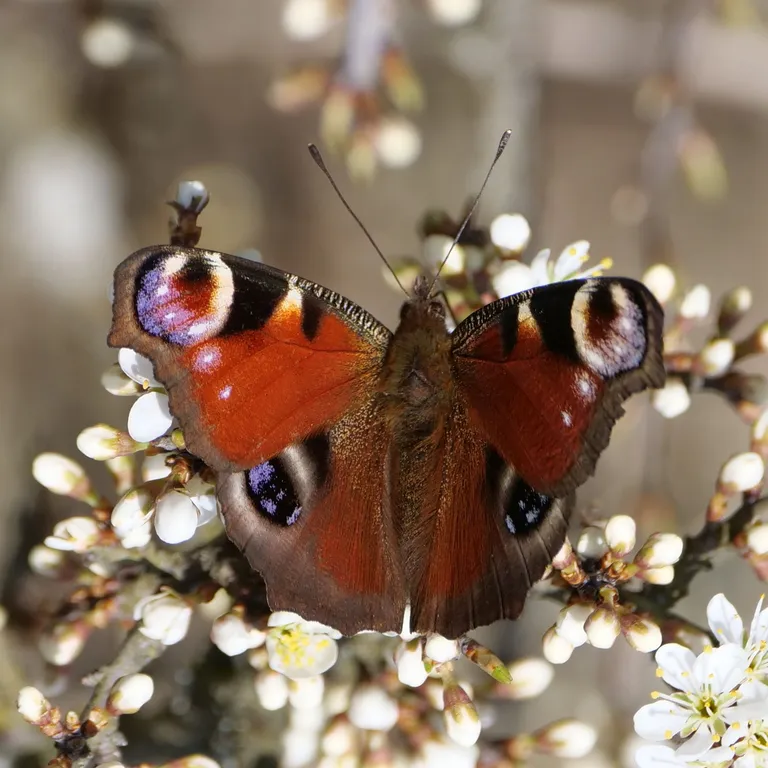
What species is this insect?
Aglais io
